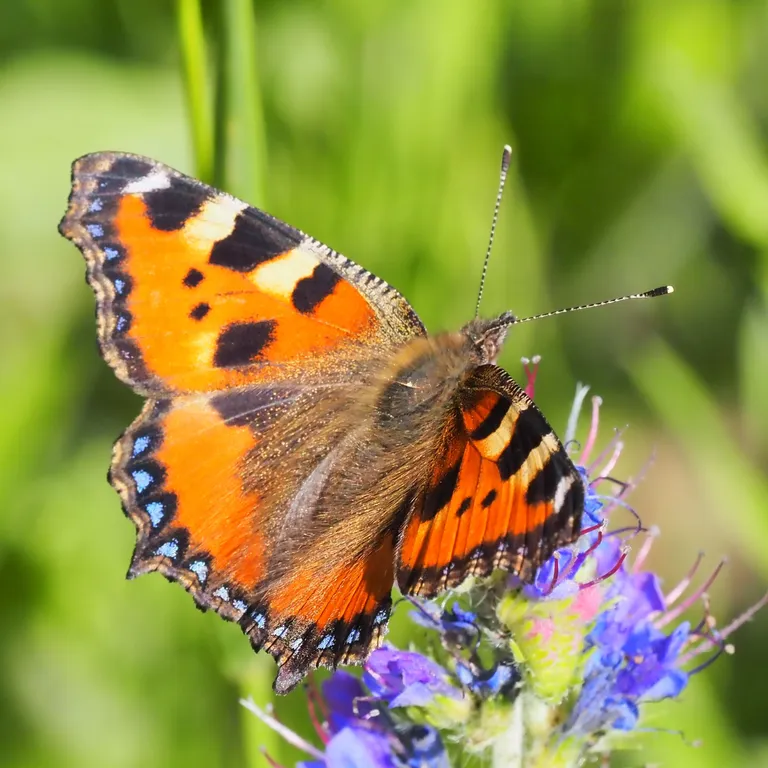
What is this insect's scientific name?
Aglais urticae
